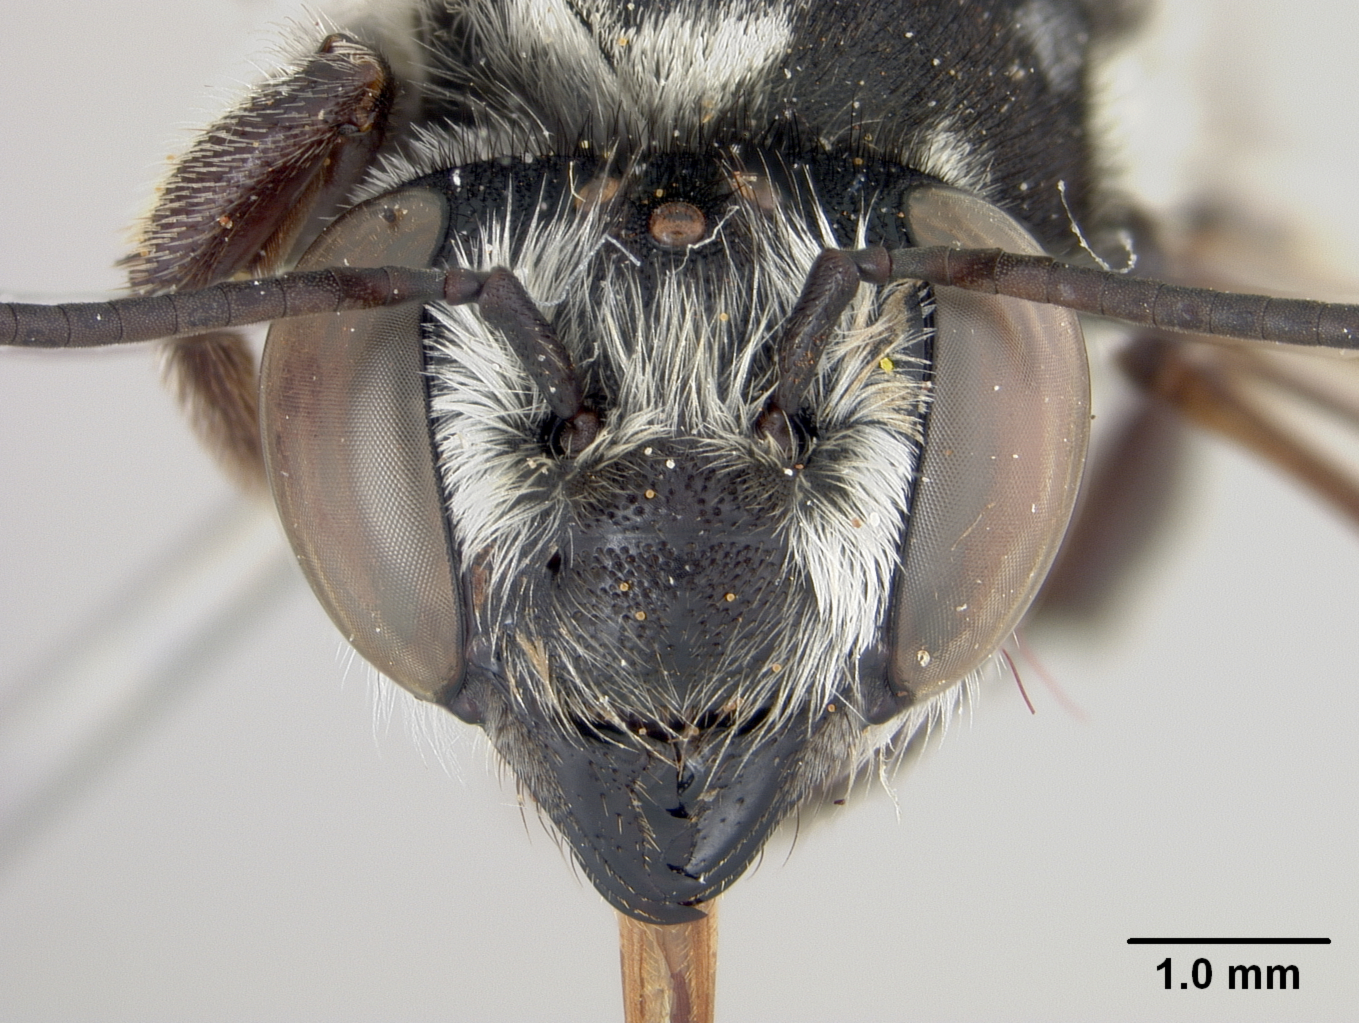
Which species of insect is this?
Megachile jerryrozeni
